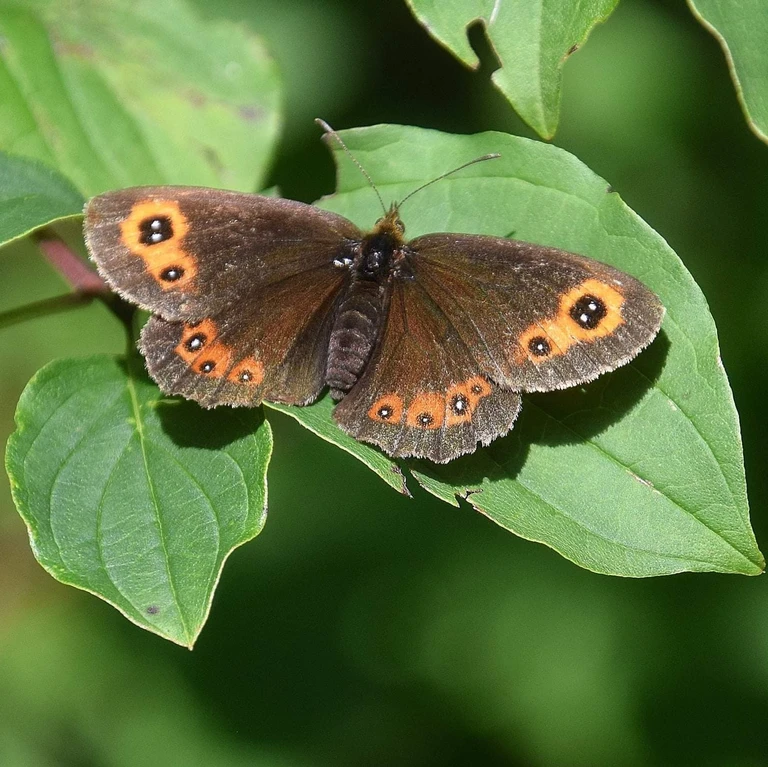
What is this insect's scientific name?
Erebia aethiops
